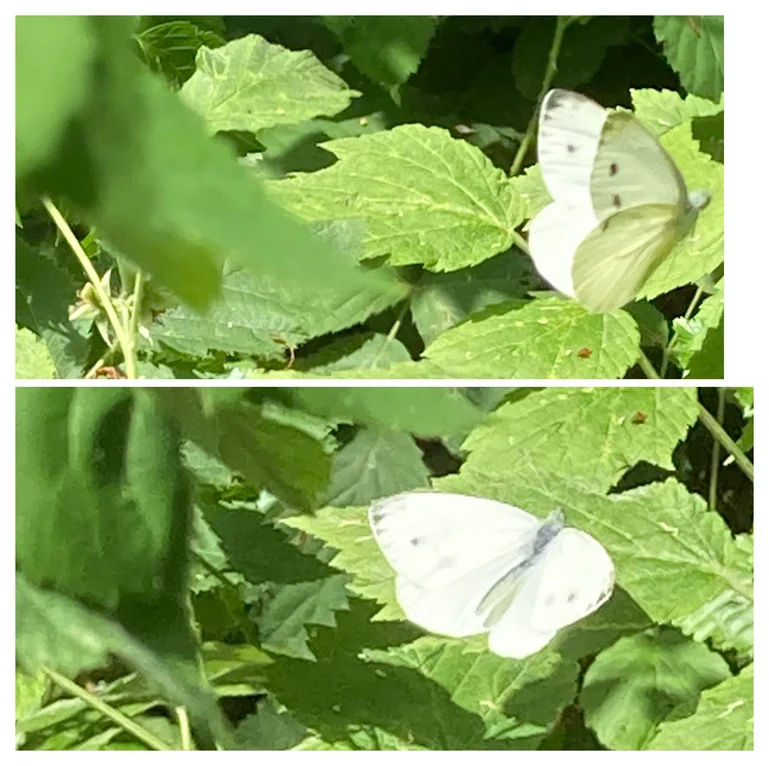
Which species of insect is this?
Pieris napi
